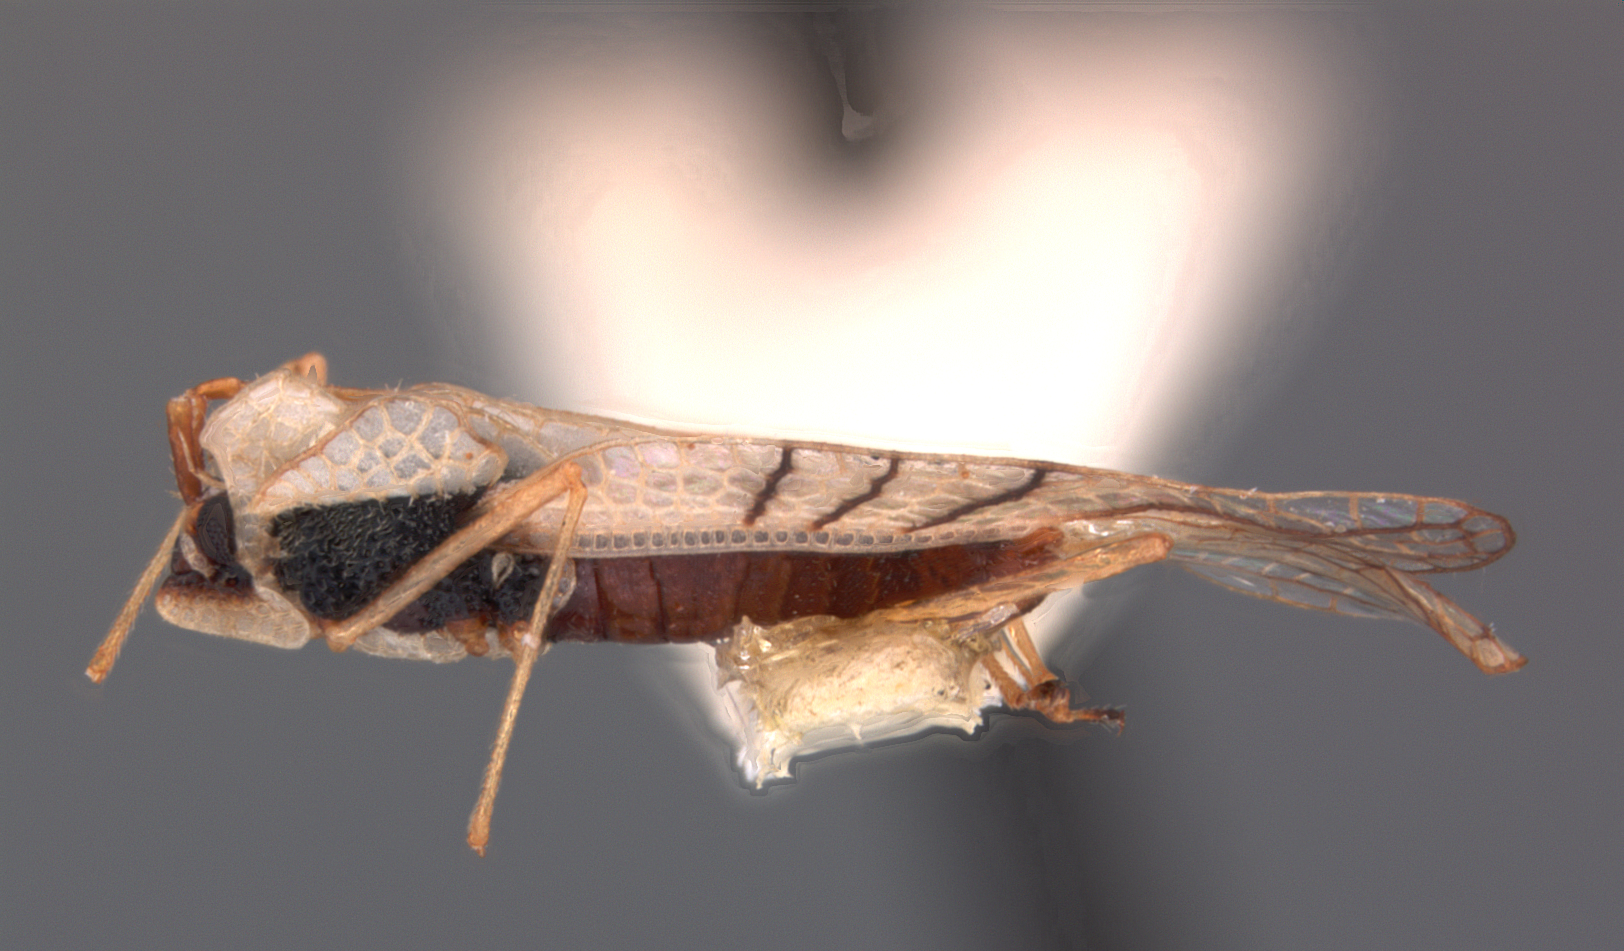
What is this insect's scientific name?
Gargaphia nigrinervis
